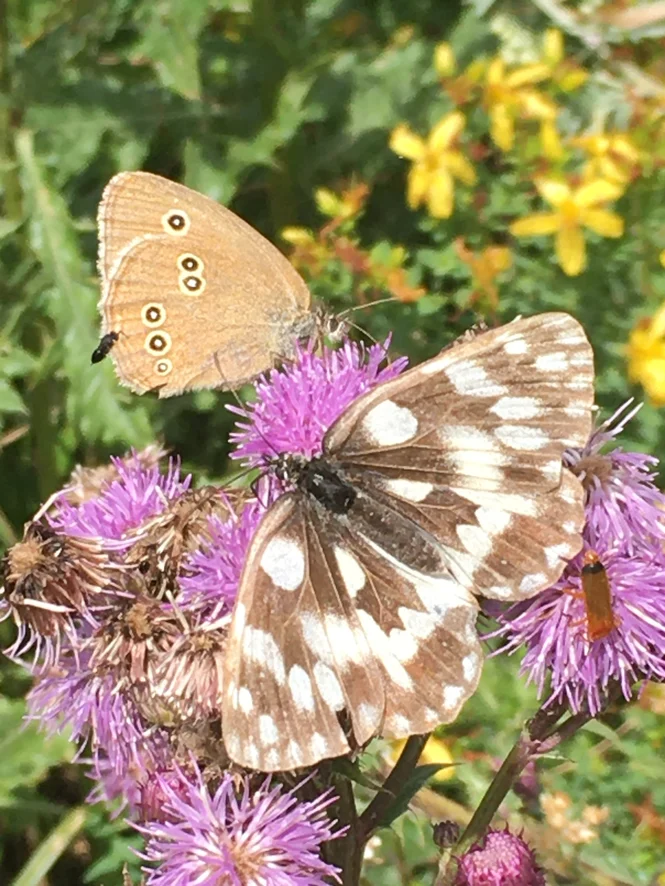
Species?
Melanargia galathea
